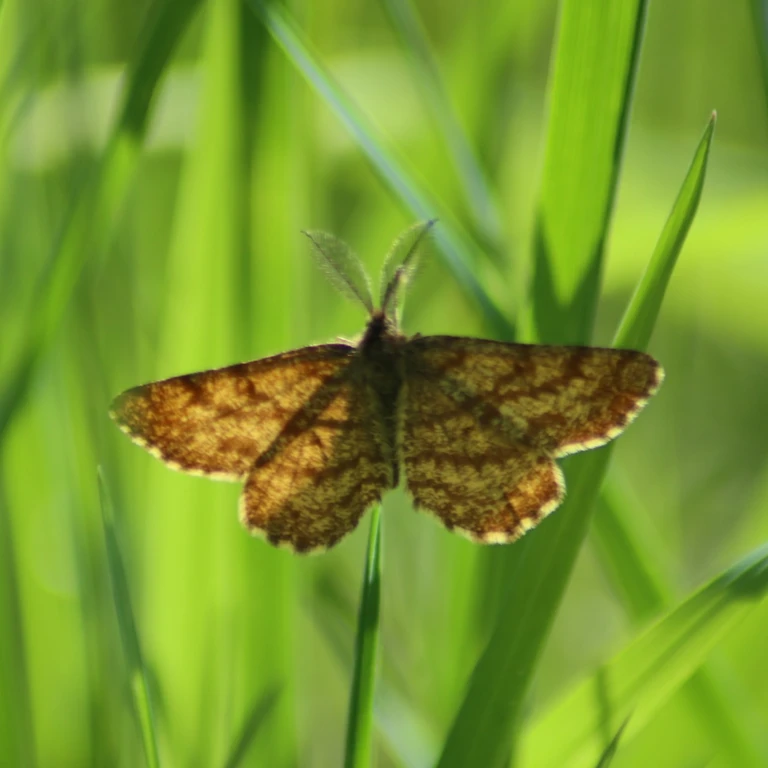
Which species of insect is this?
Ematurga atomaria
